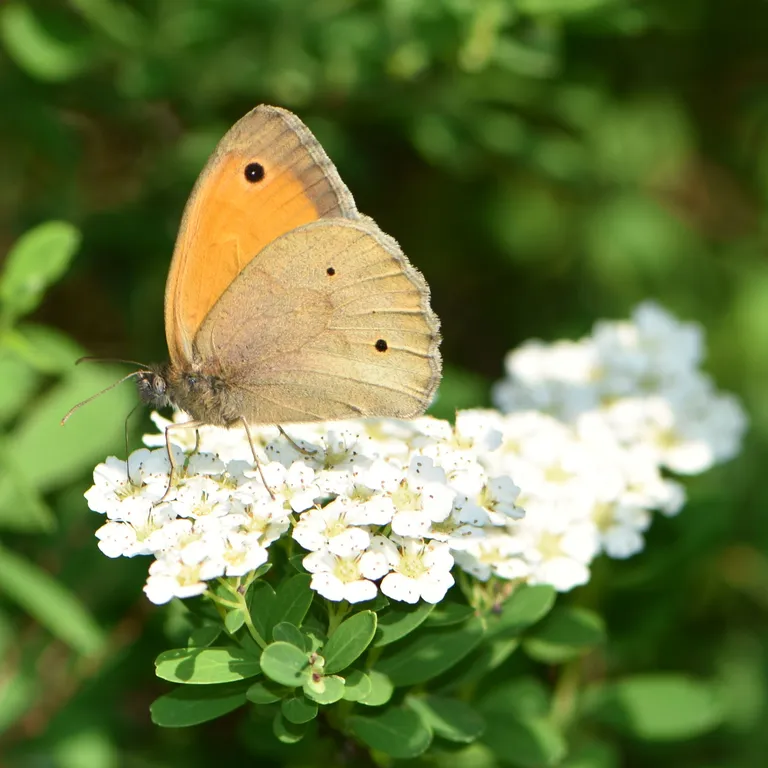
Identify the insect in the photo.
Maniola jurtina
